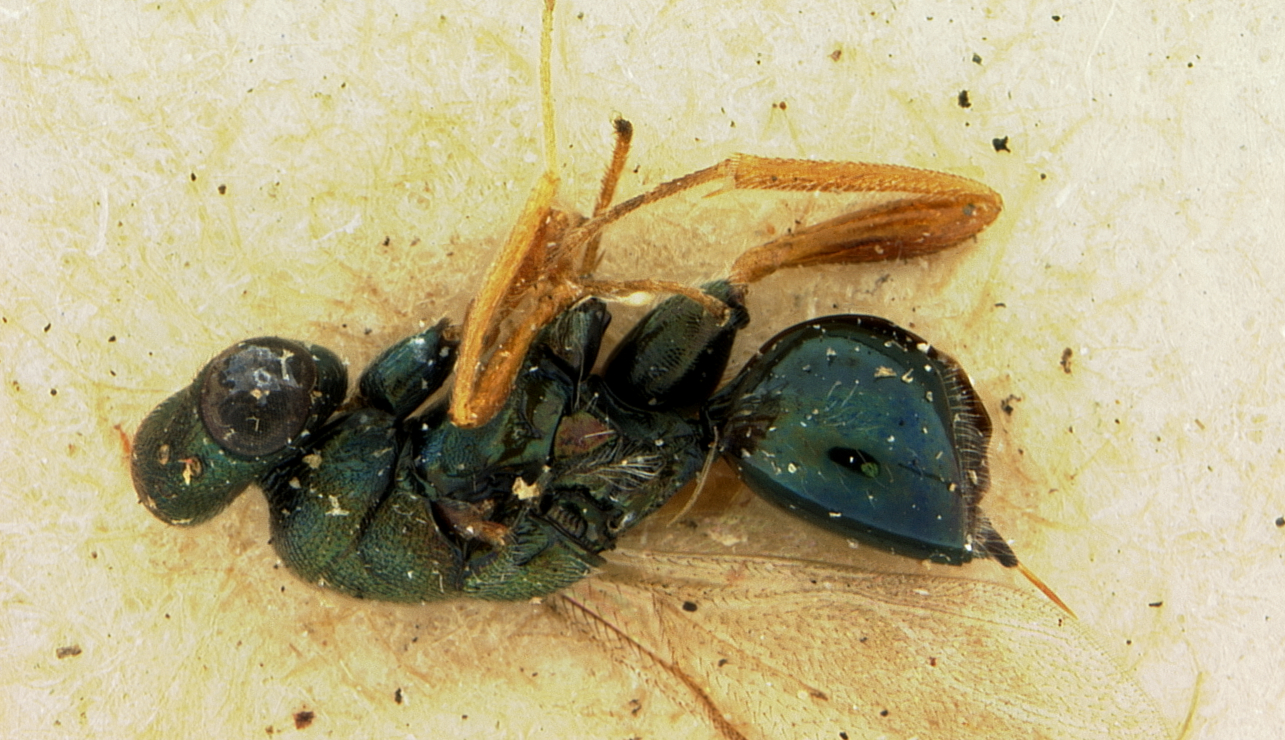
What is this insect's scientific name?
Mesolelaps cyaneiventris
